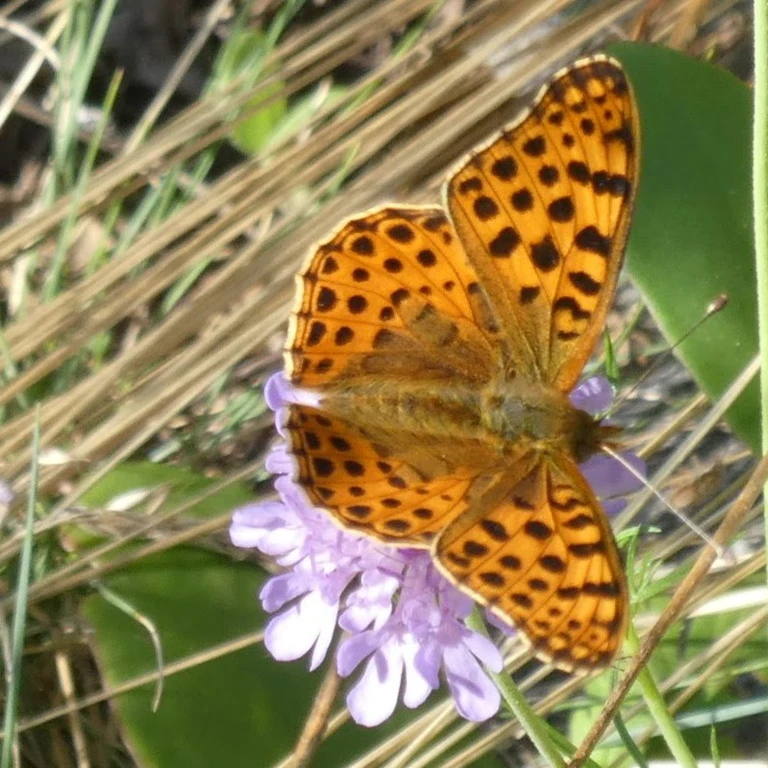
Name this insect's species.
Issoria lathonia
